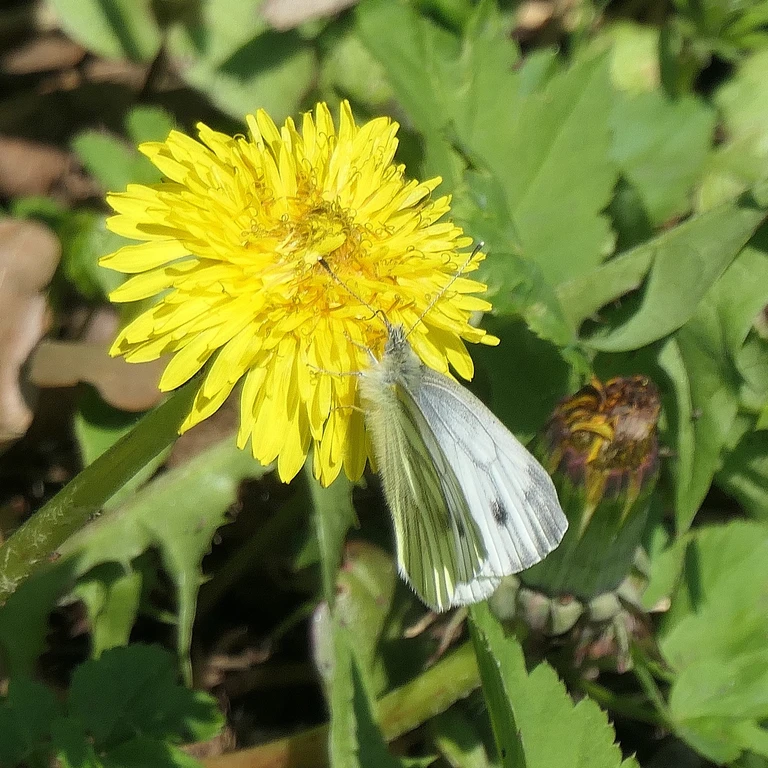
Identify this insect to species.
Pieris napi
